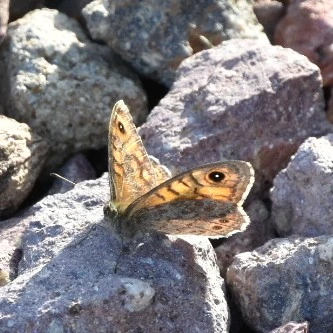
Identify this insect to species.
Lasiommata megera (also Pararge megera)
